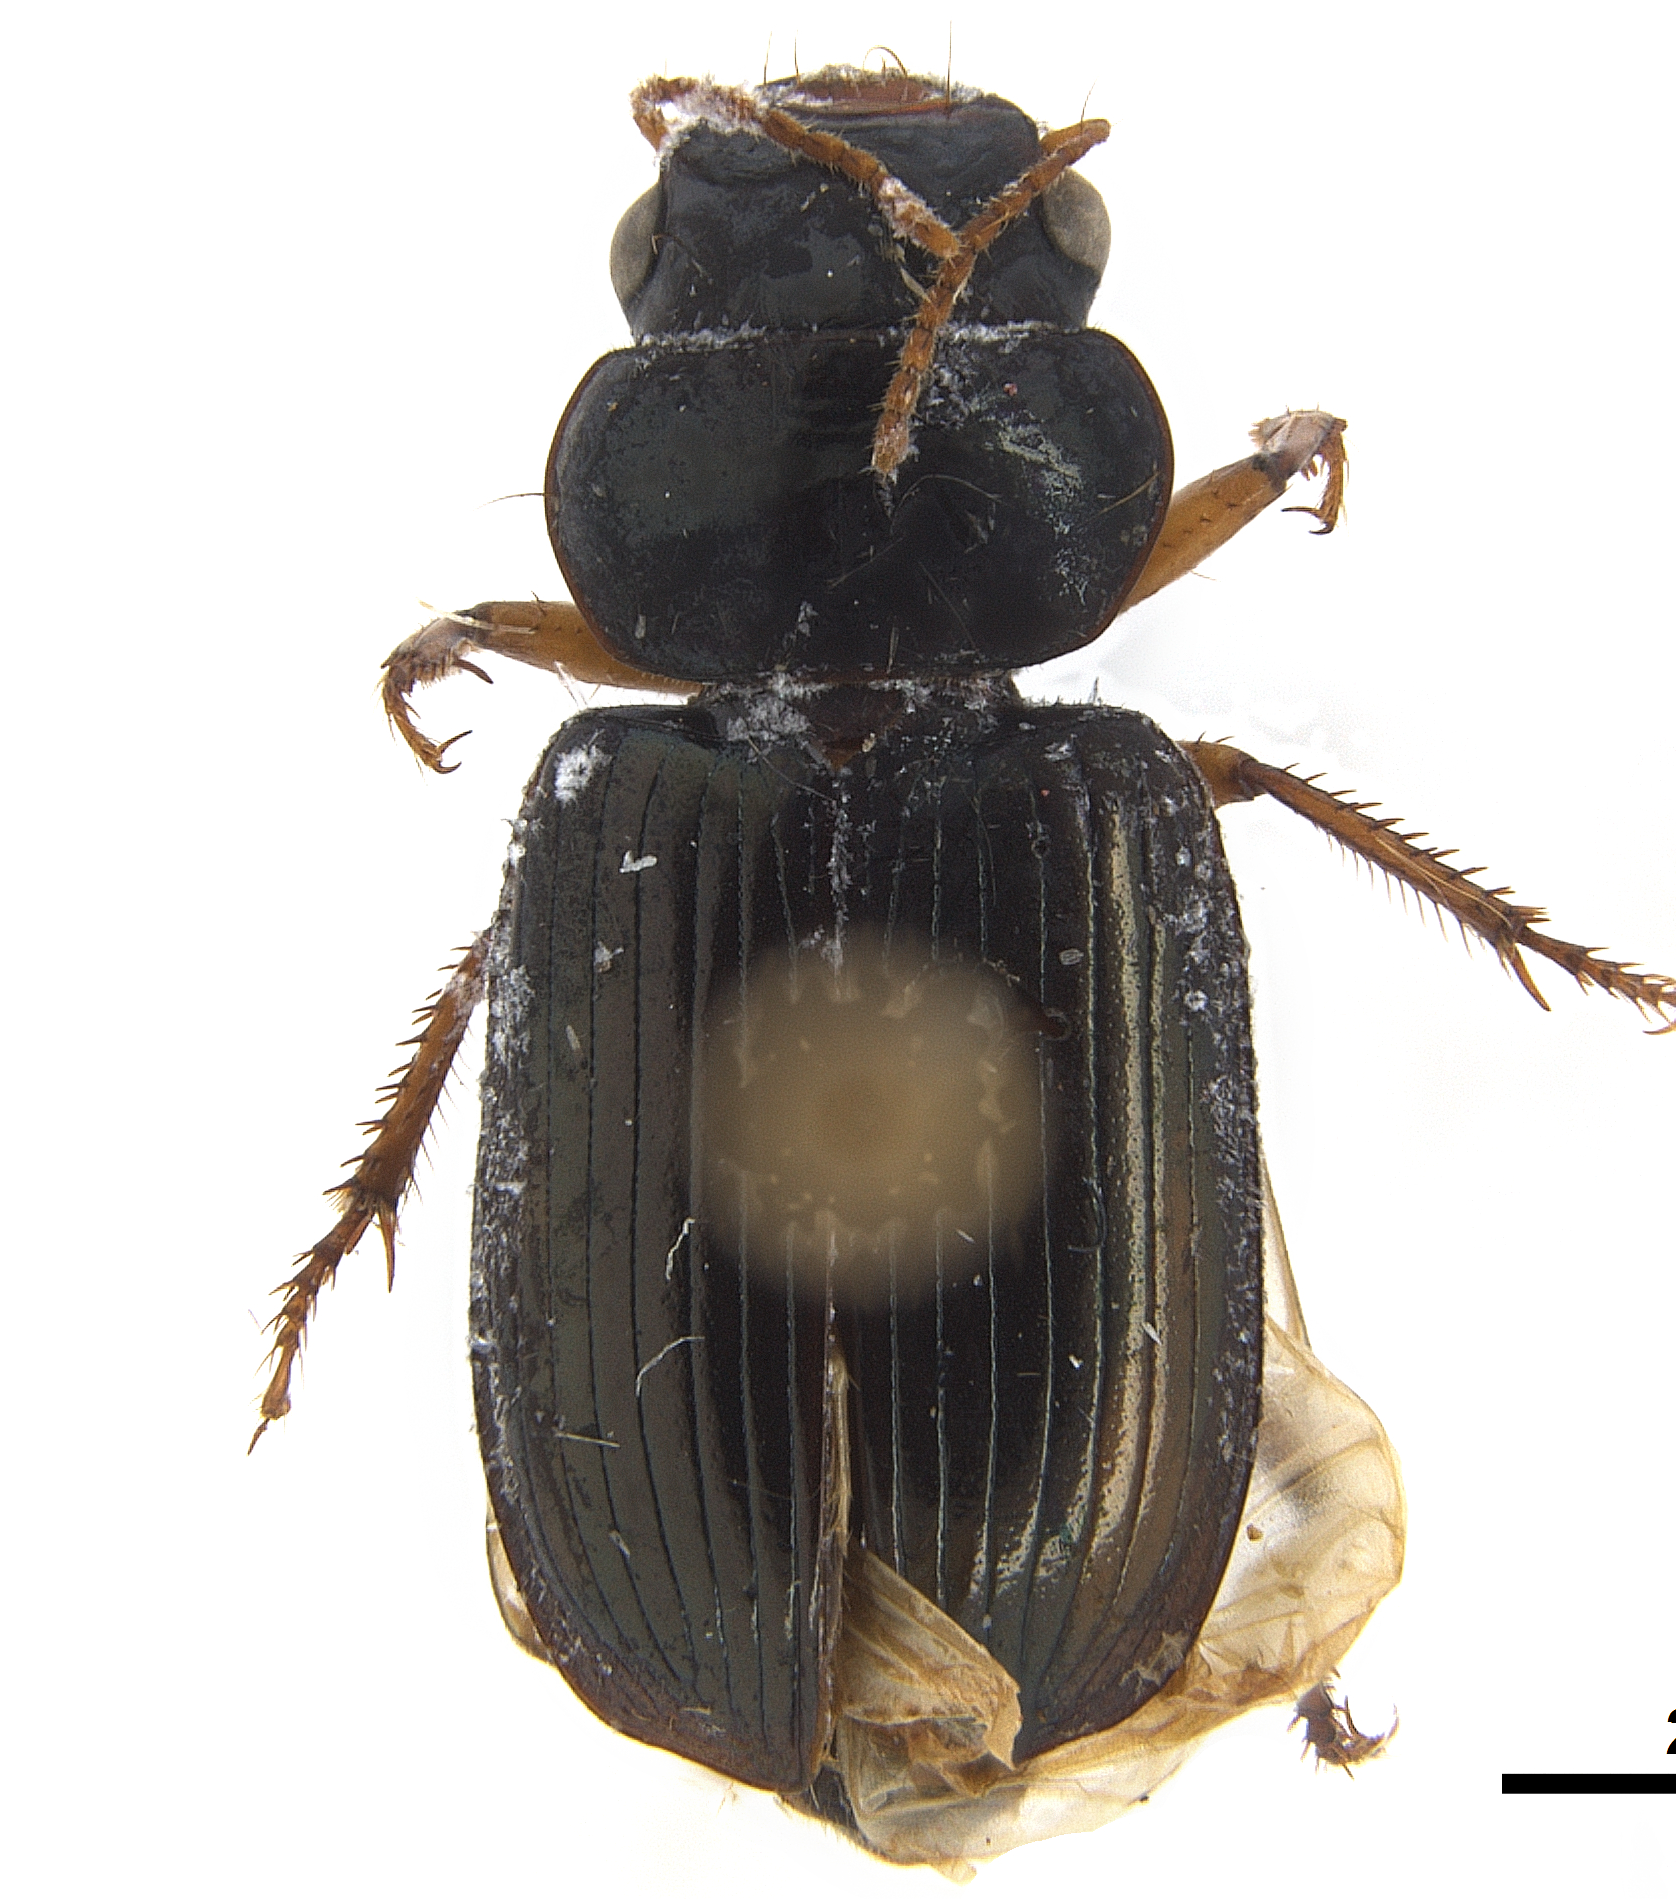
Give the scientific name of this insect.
Anomostomus orientalis
